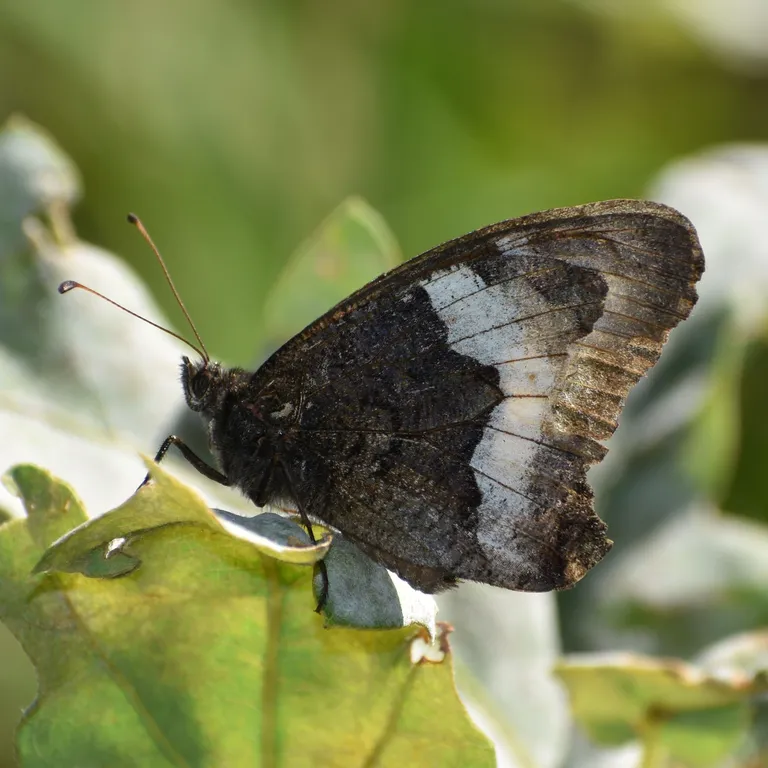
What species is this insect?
Hipparchia alcyone
